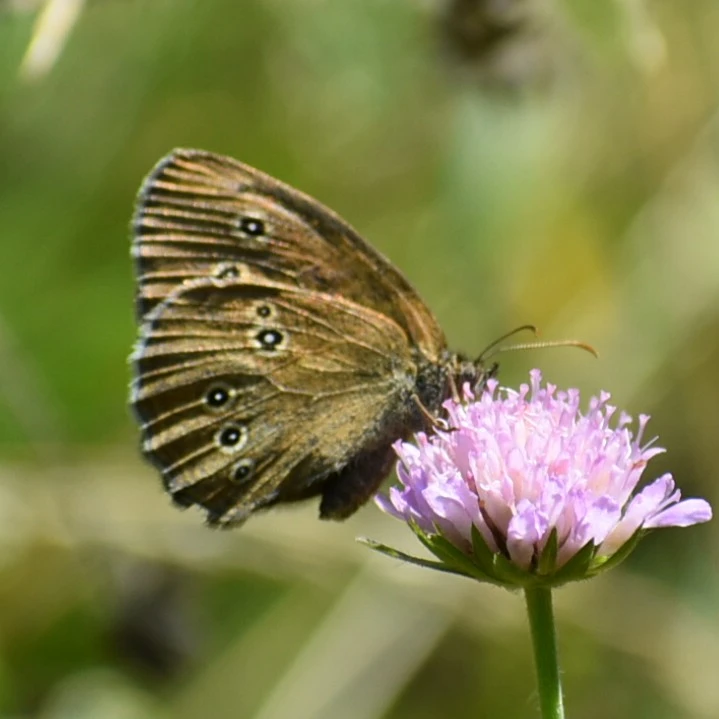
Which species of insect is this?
Aphantopus hyperantus
